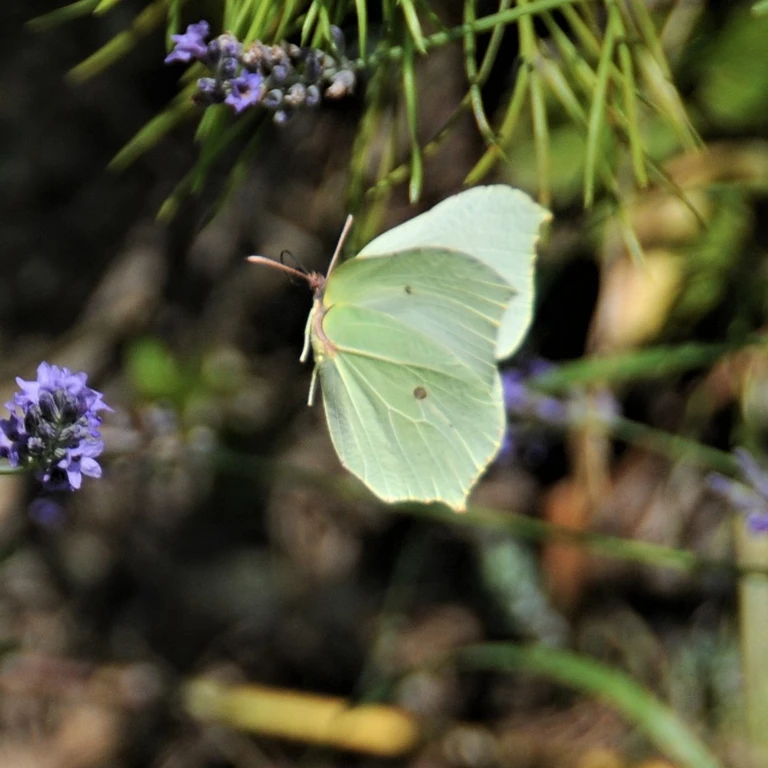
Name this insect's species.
Gonepteryx rhamni
